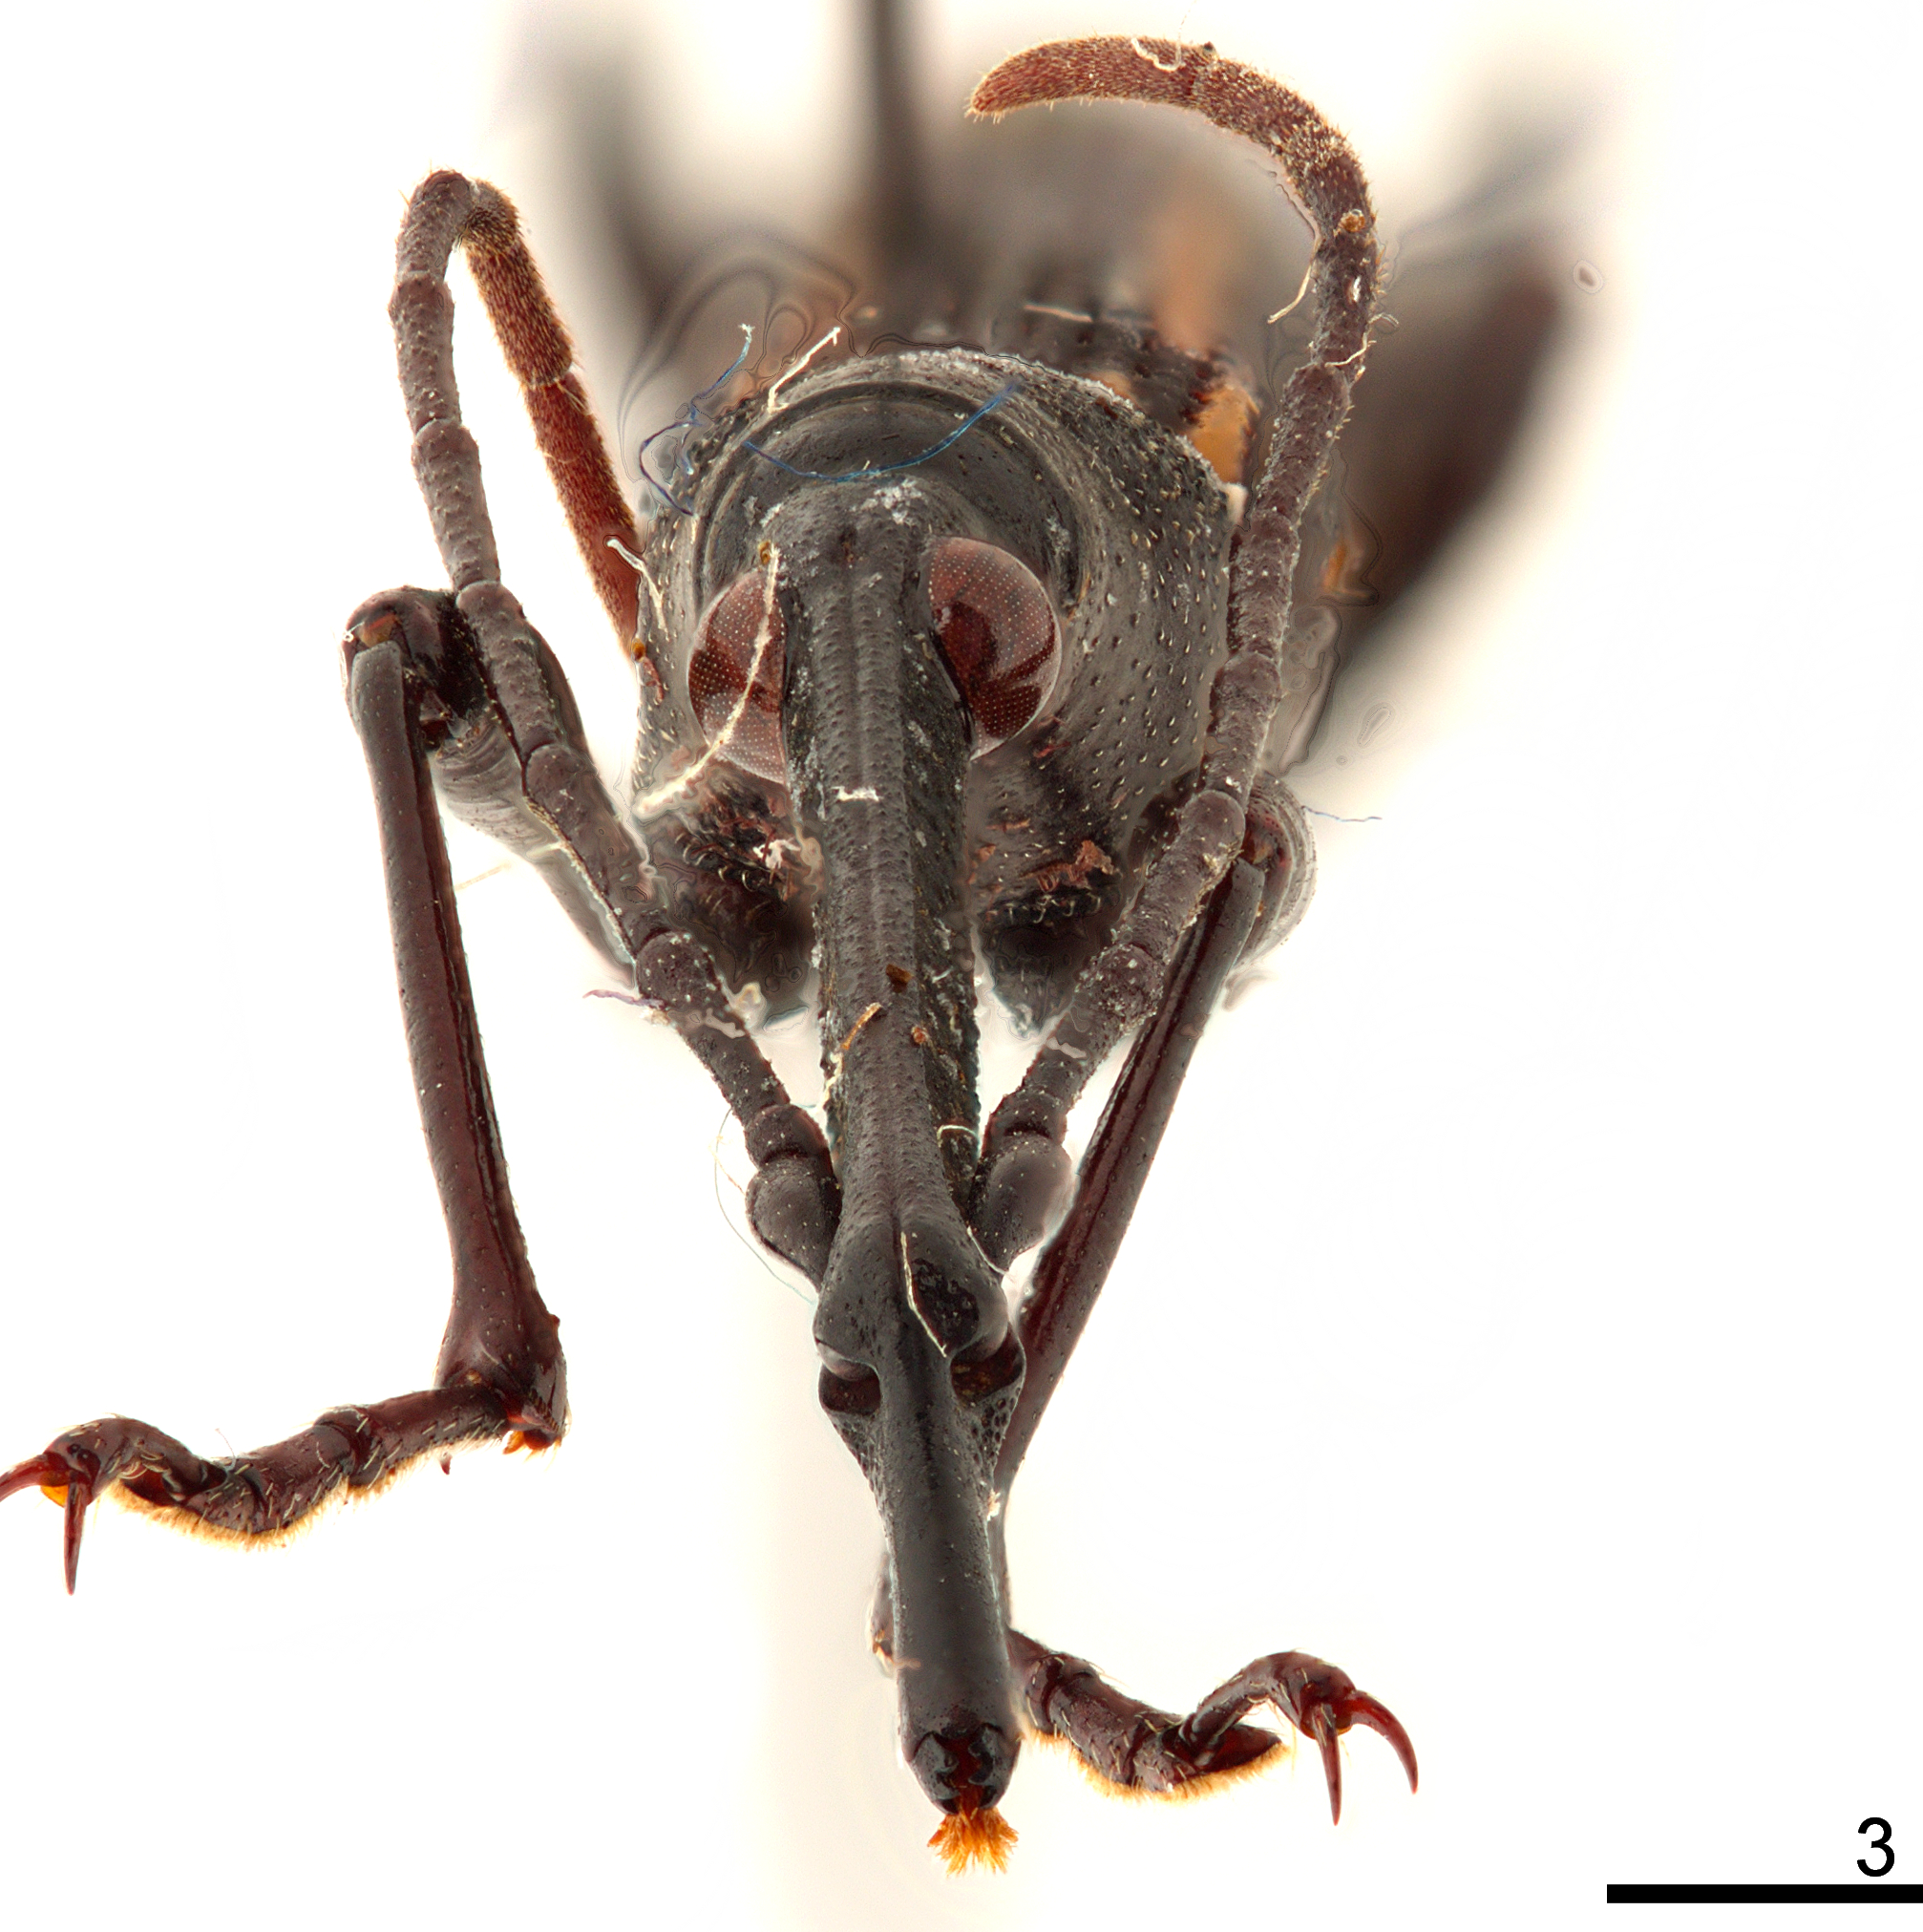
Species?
Nemorhinus myrmecophagus (also Tychaeus myrmecophagus)
